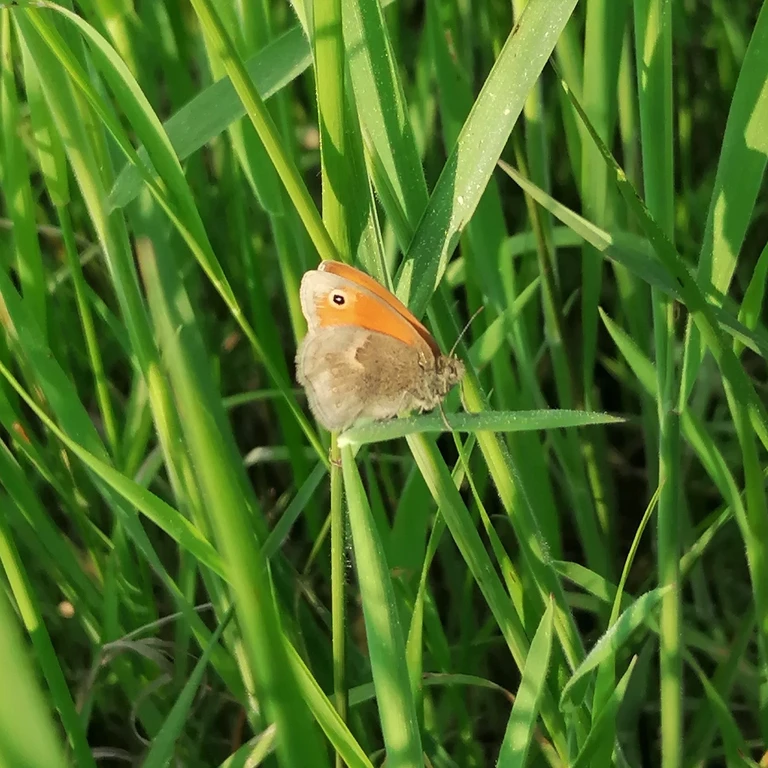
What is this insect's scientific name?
Coenonympha pamphilus
